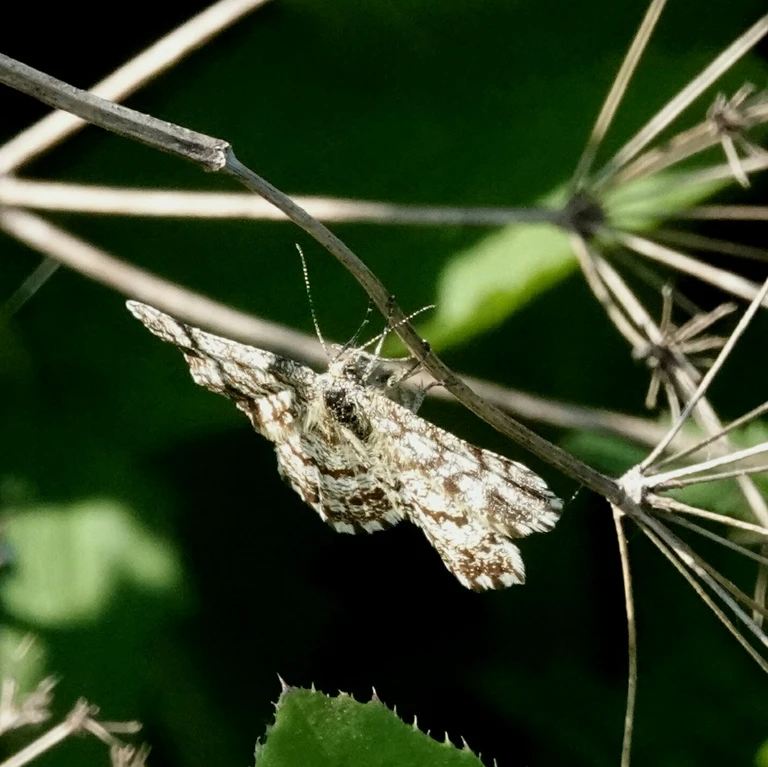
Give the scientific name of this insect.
Ematurga atomaria
